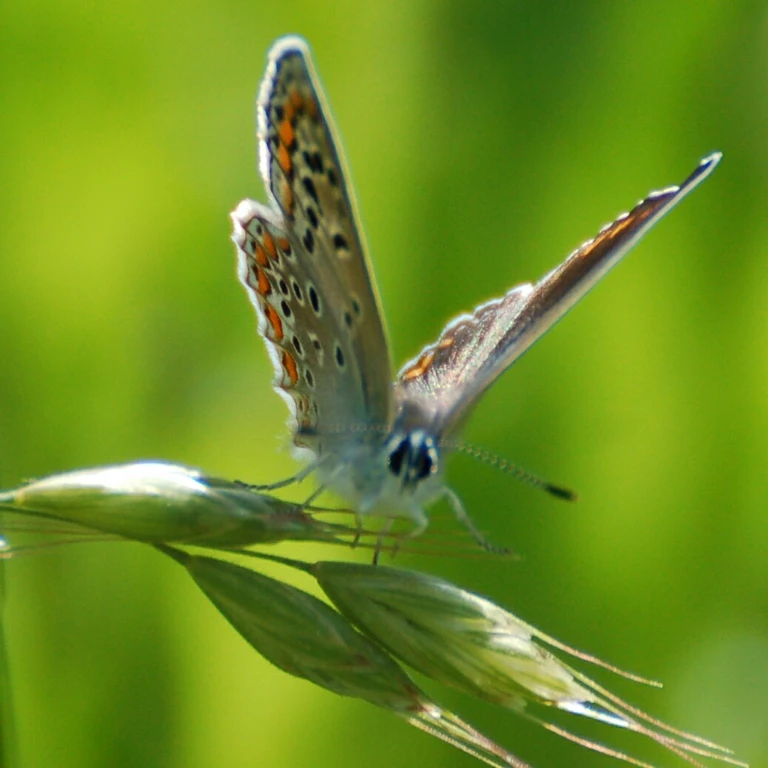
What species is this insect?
Polyommatus icarus
